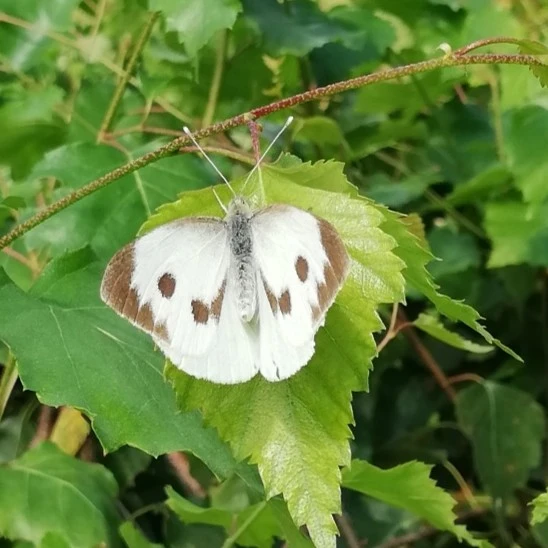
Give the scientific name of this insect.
Pieris brassicae
